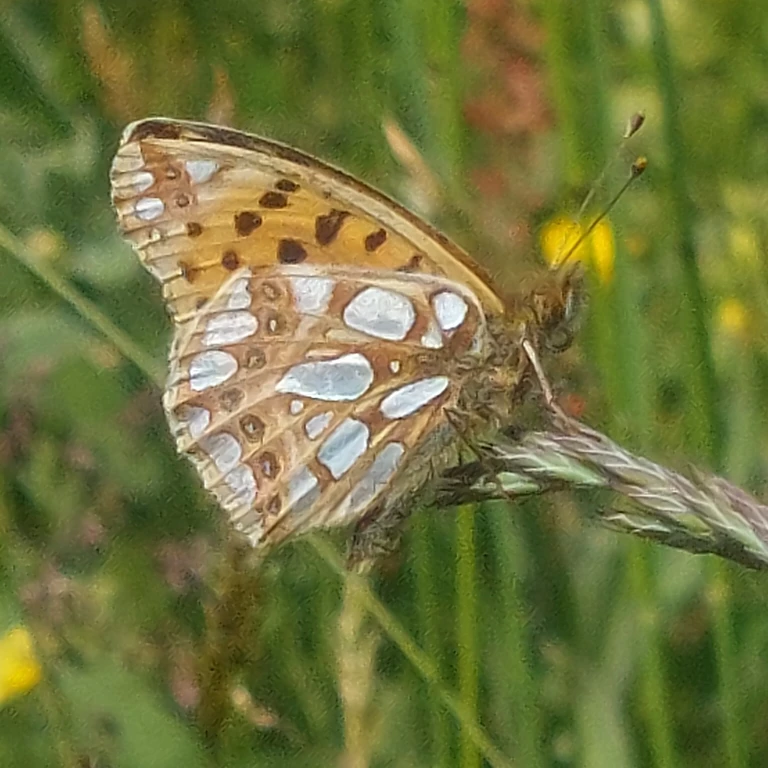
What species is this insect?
Issoria lathonia
